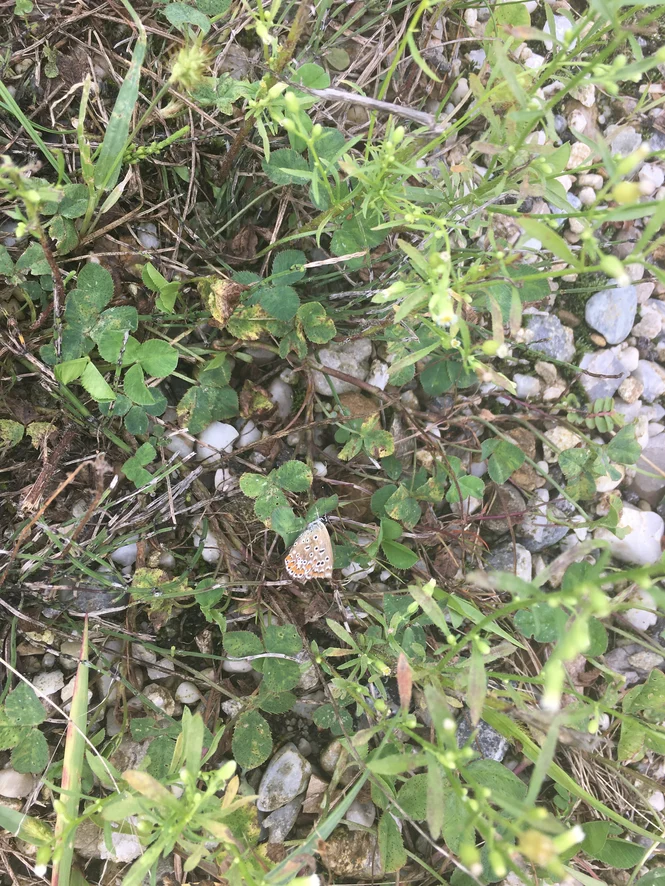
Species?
Polyommatus icarus
